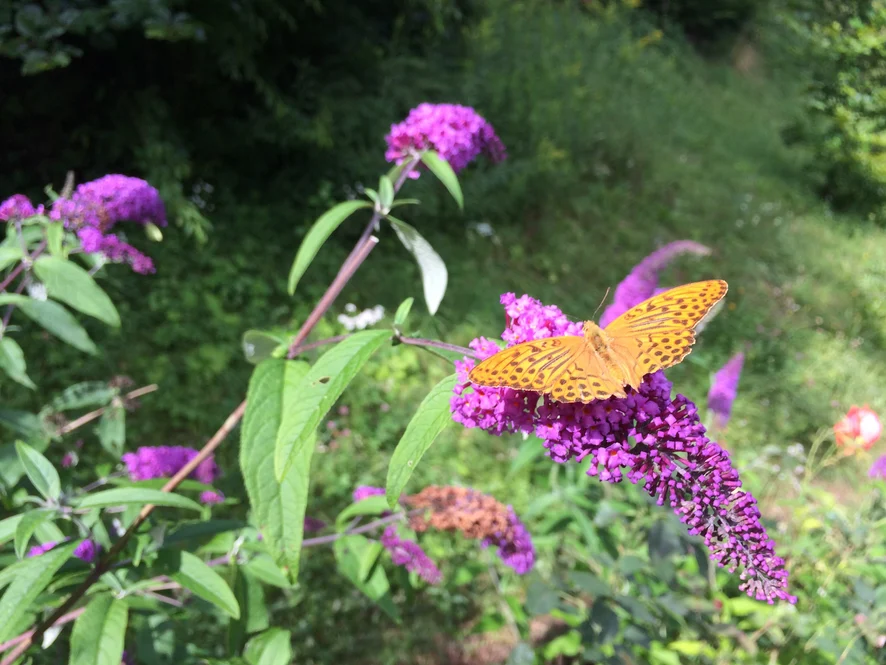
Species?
Argynnis paphia
